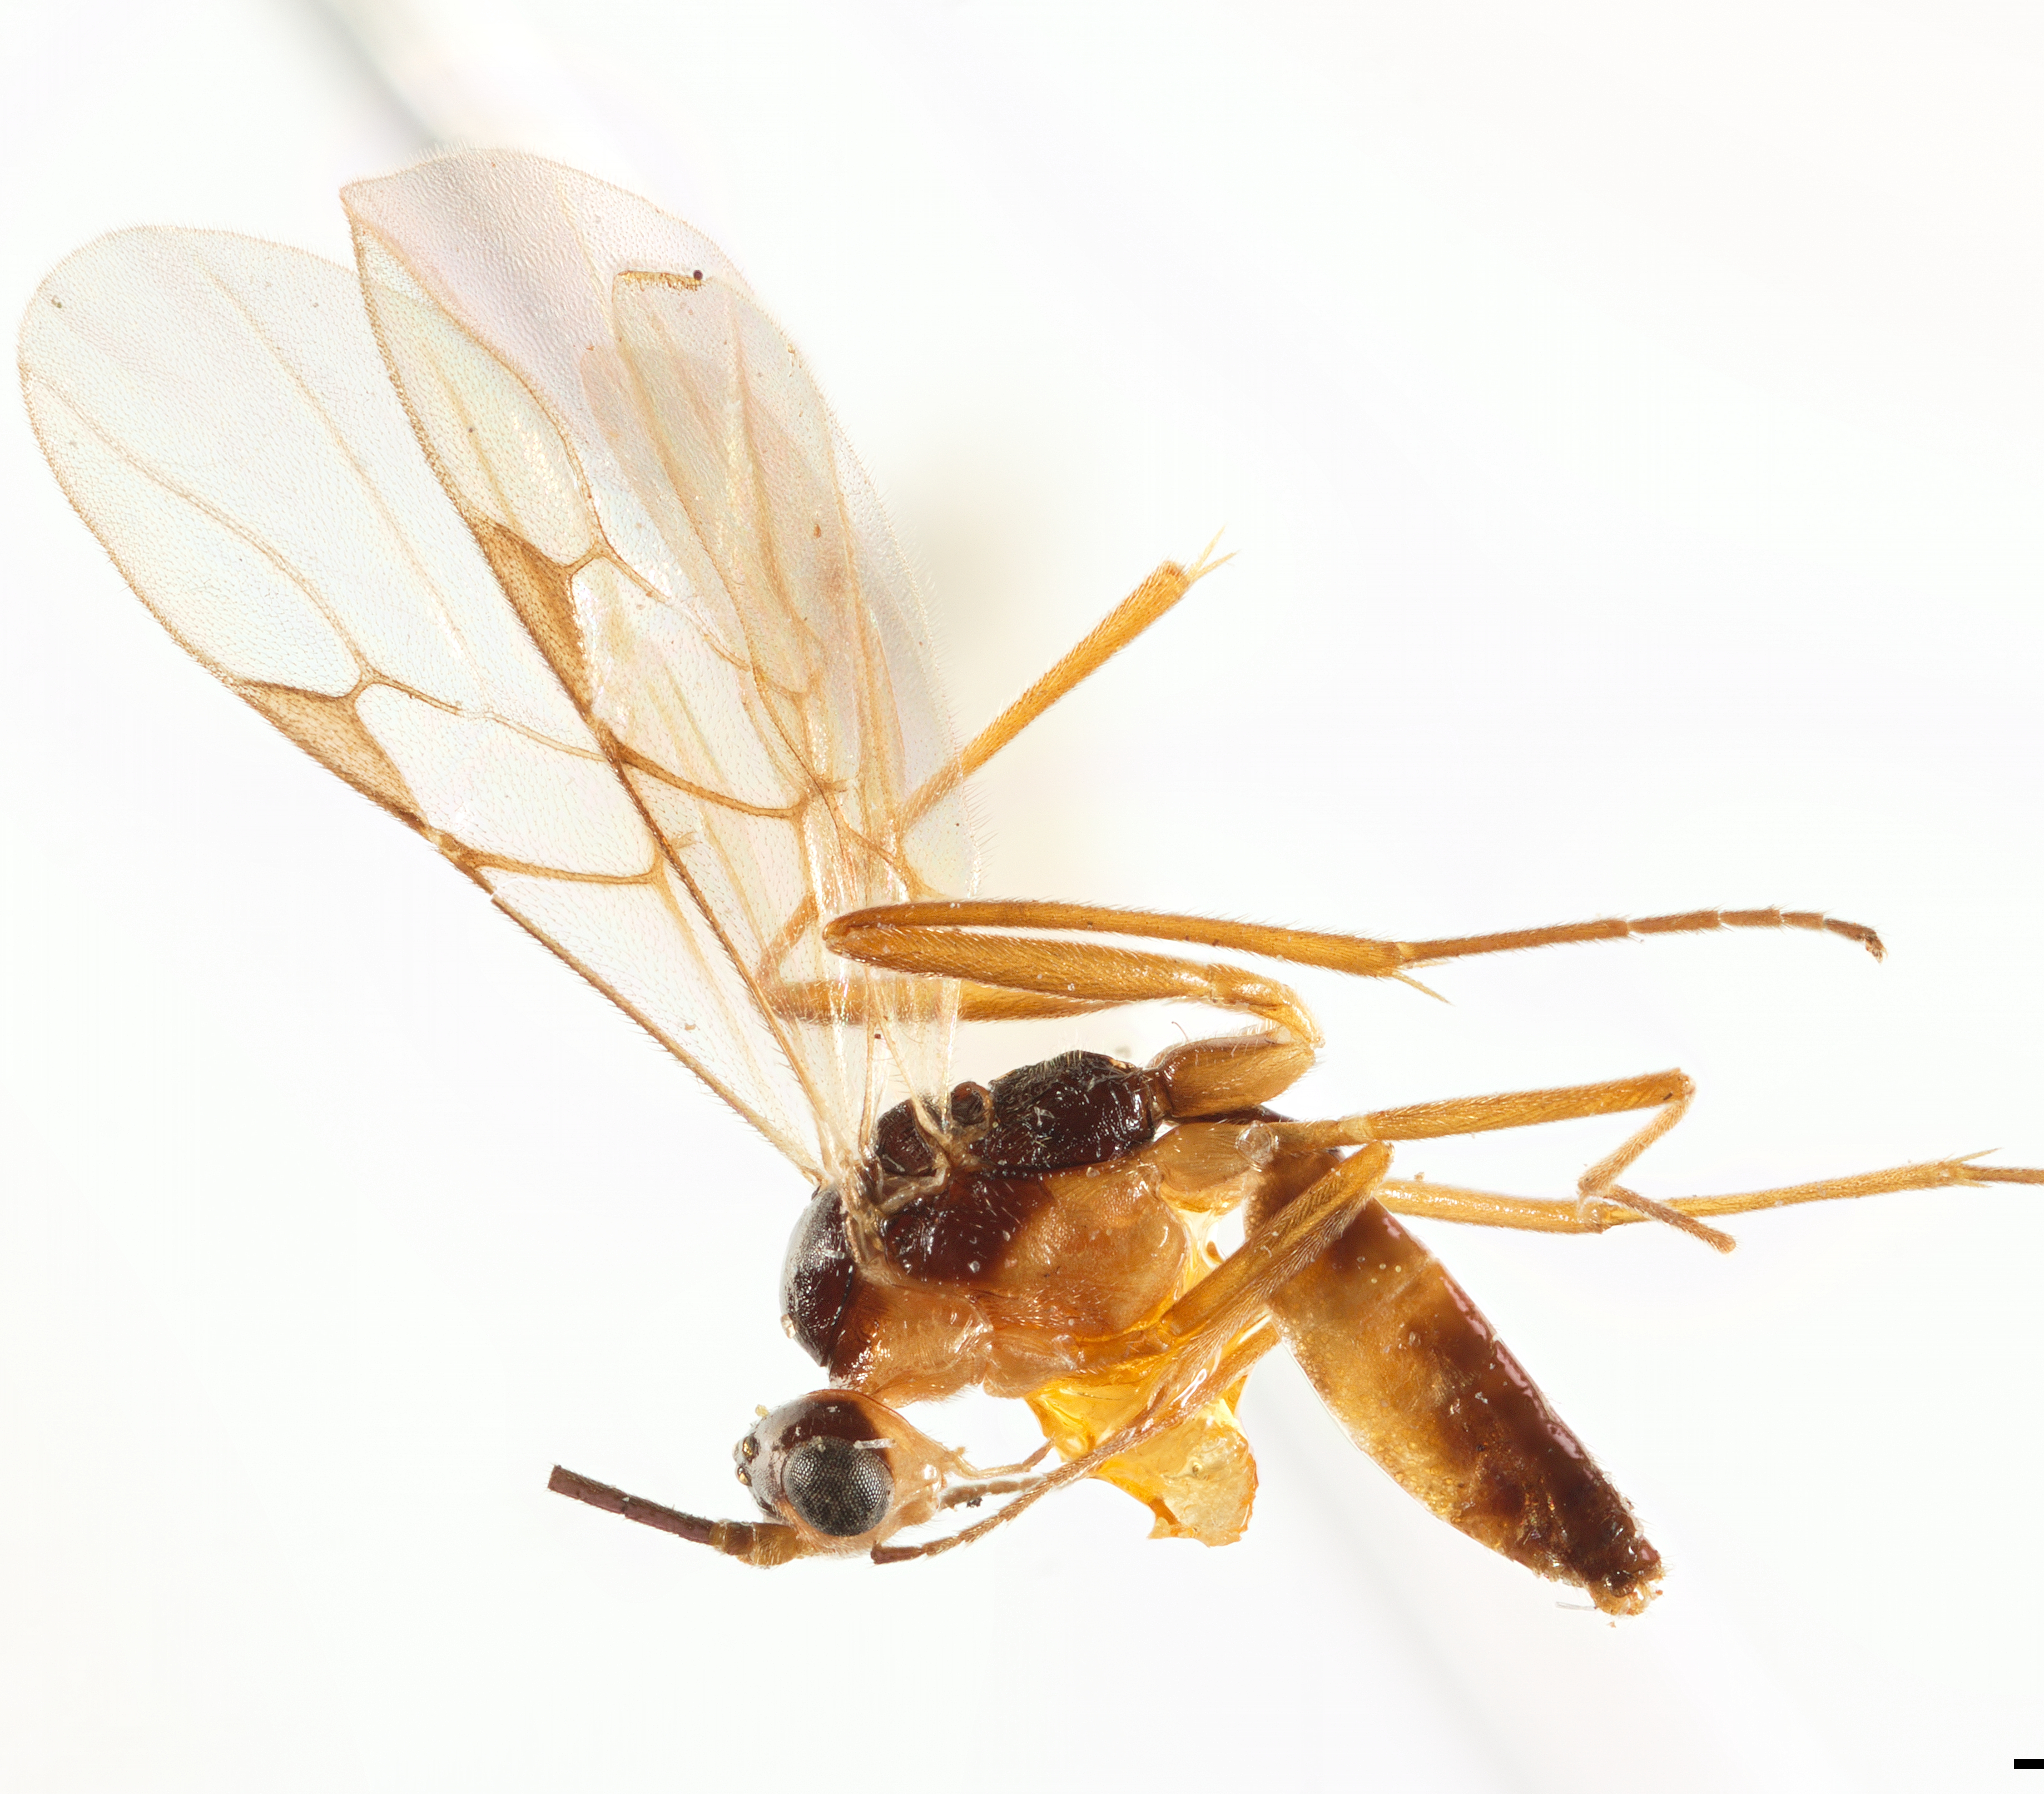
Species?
Myiocephalus boops
